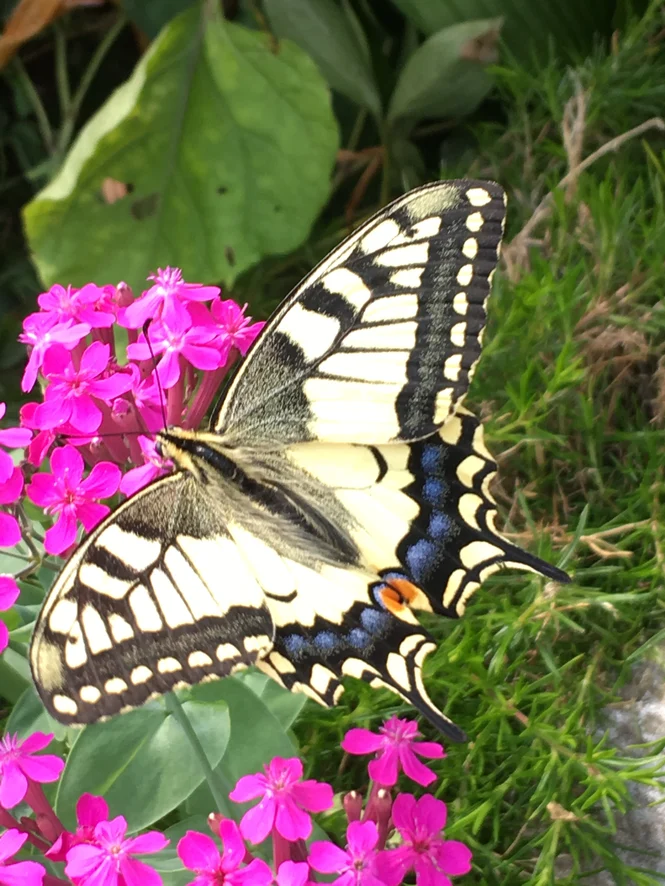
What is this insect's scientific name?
Papilio machaon
